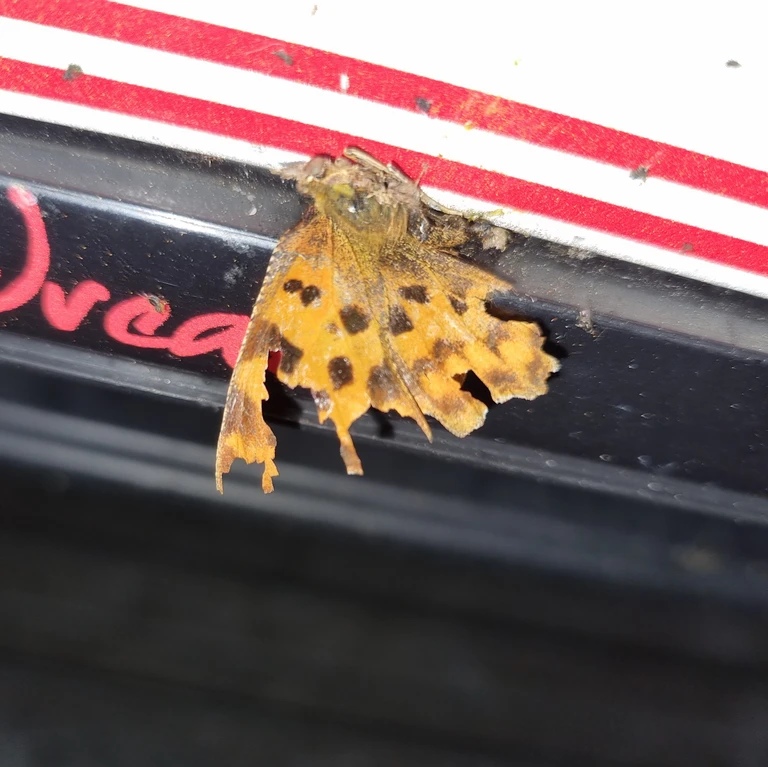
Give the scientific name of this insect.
Polygonia c-album
